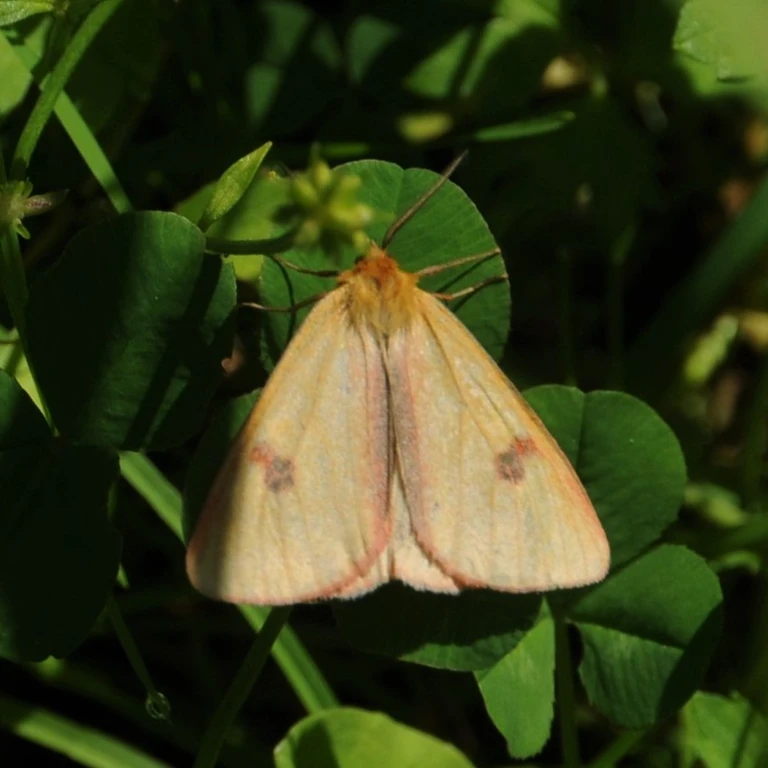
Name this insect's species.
Diacrisia sannio
